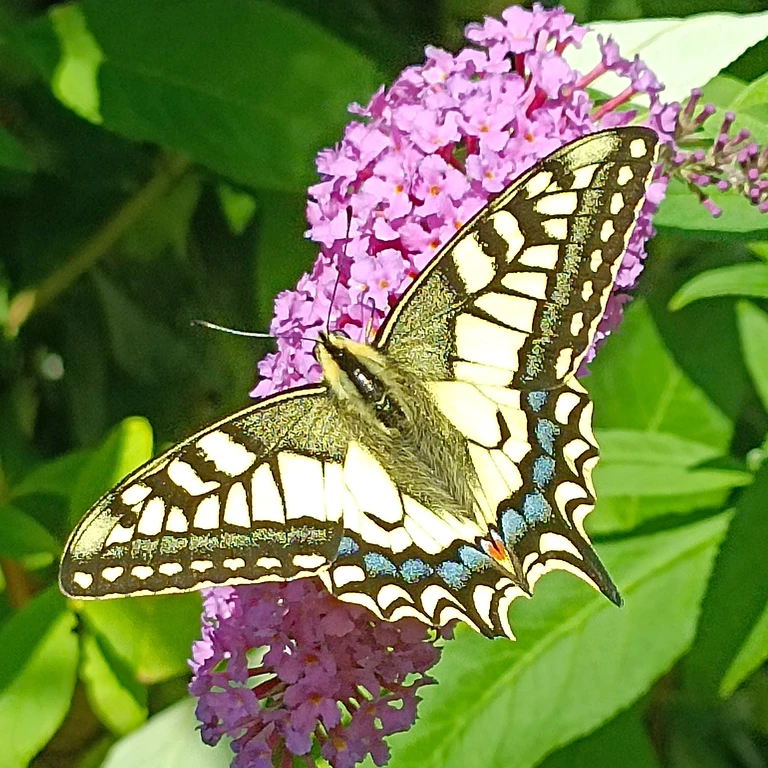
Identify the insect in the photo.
Papilio machaon
